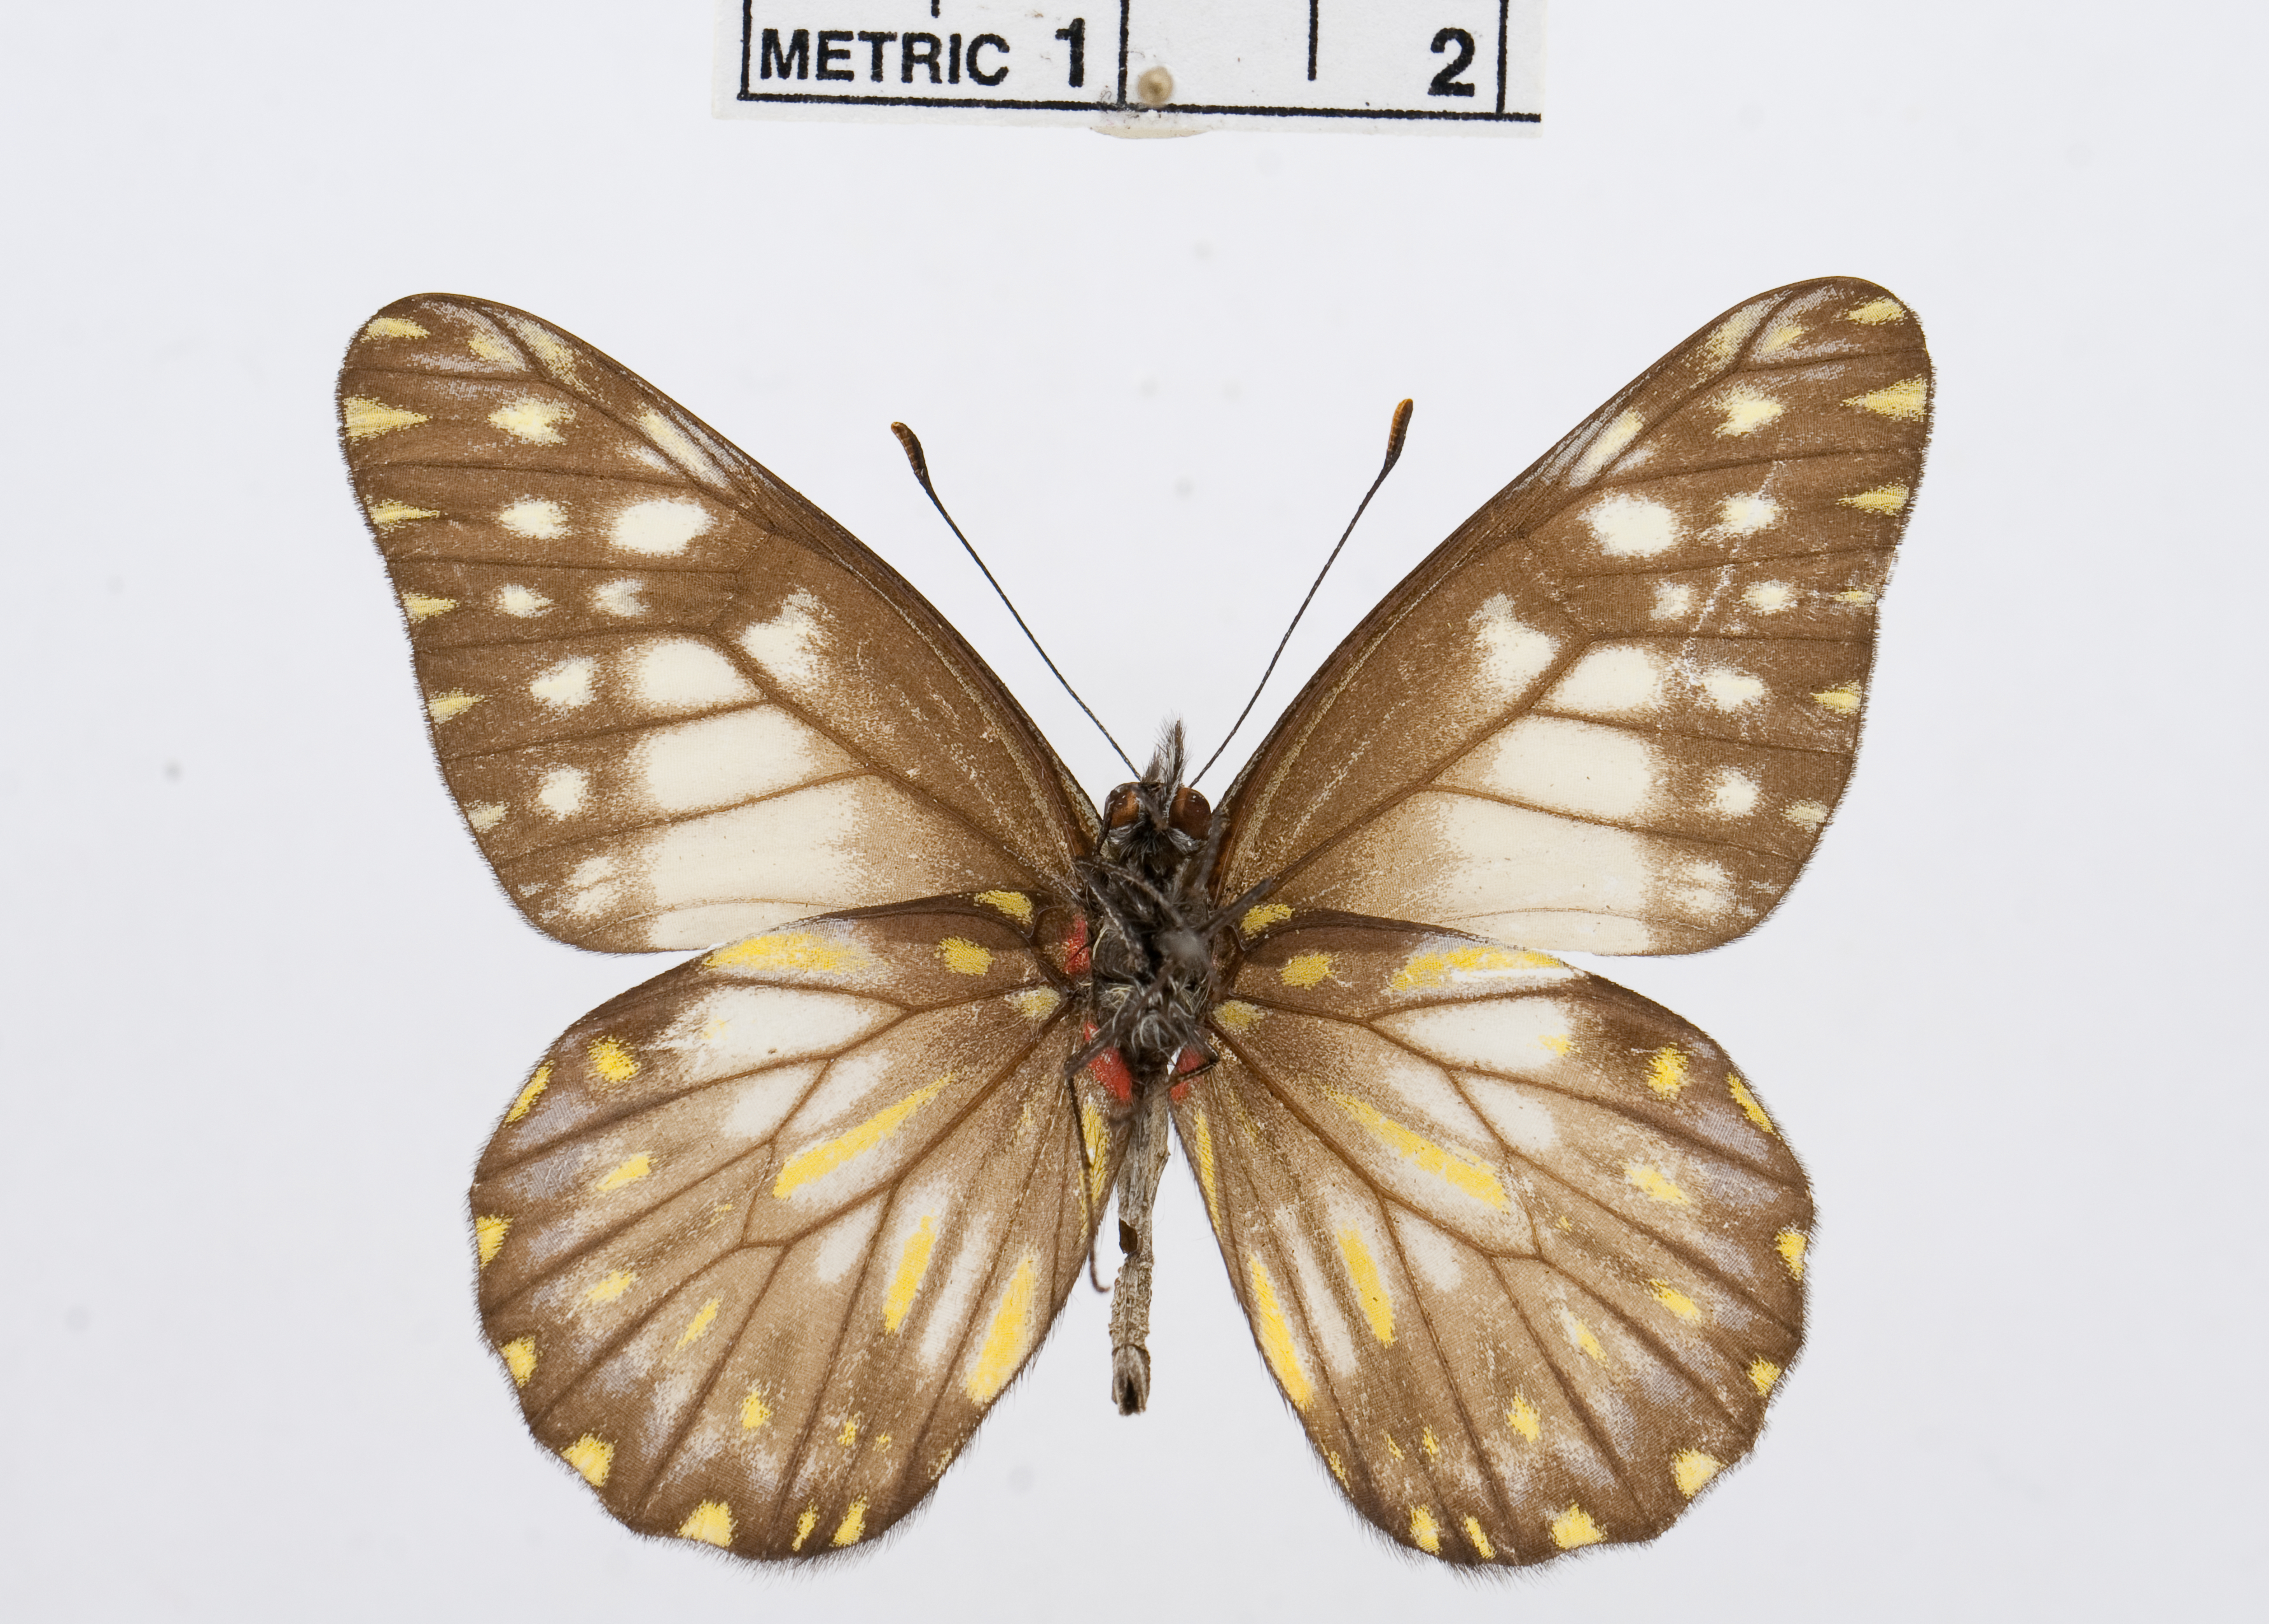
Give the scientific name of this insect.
Catasticta hegemon
